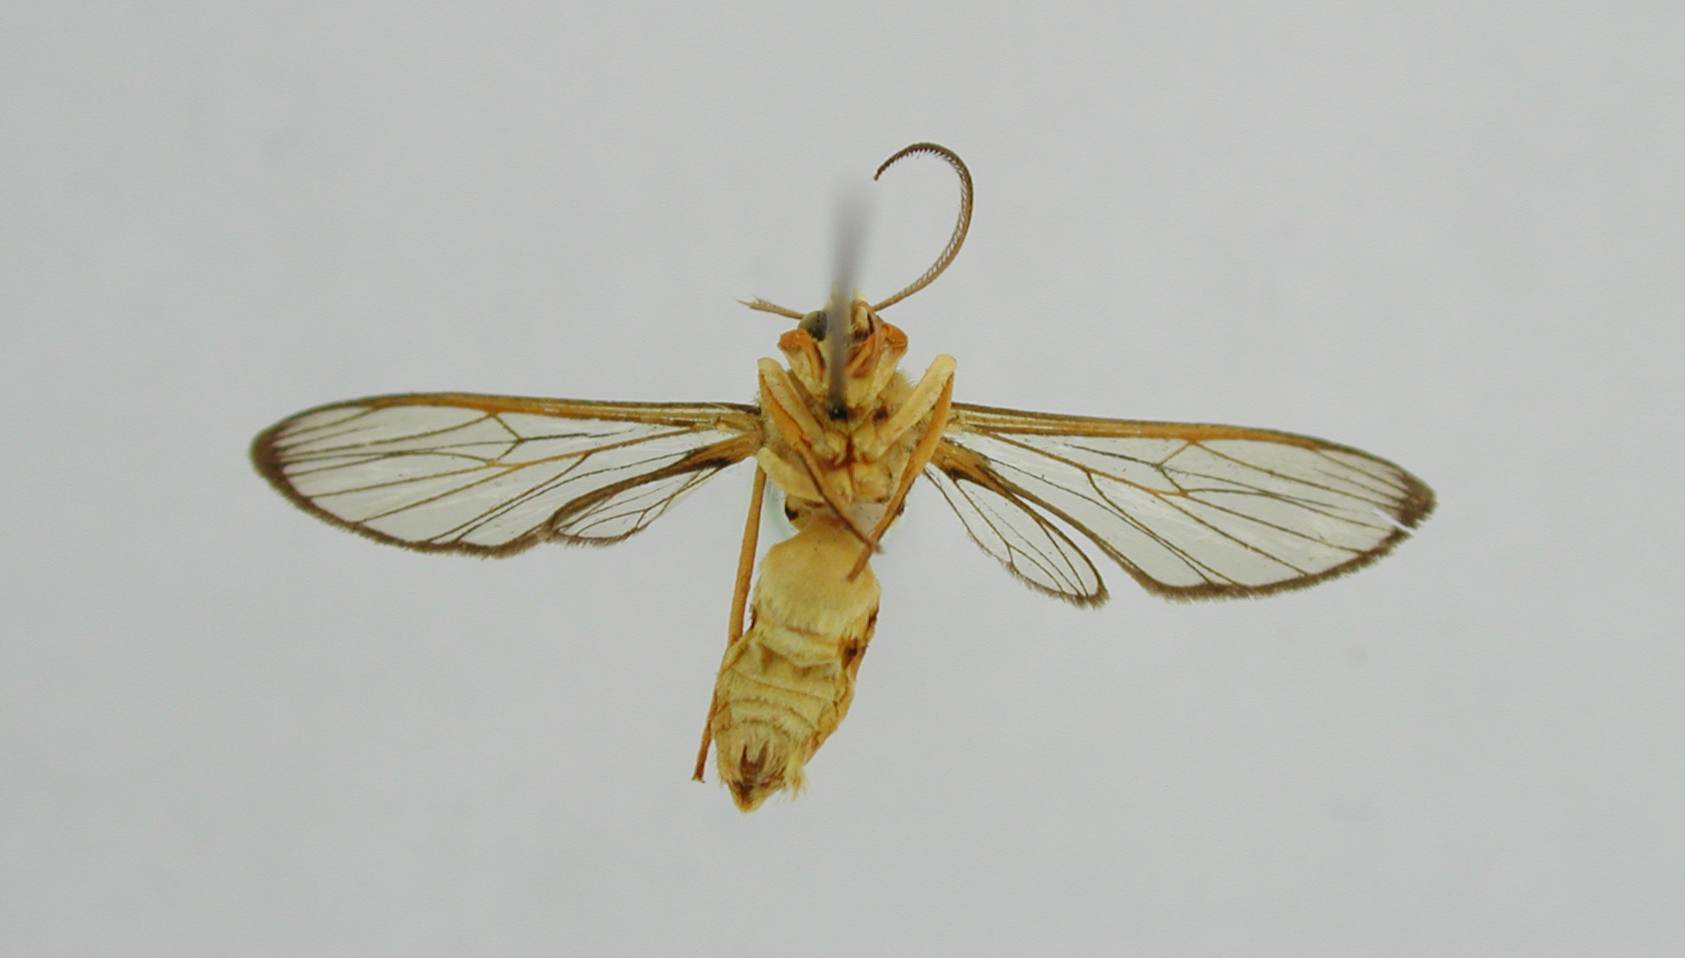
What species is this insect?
Sphecosoma abdominalis
